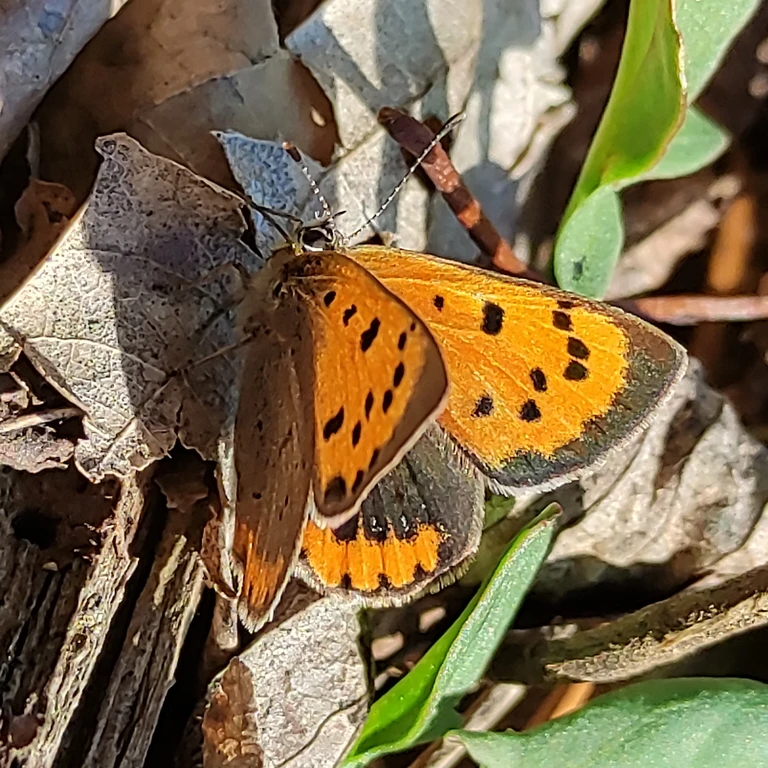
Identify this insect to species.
Lycaena phlaeas
